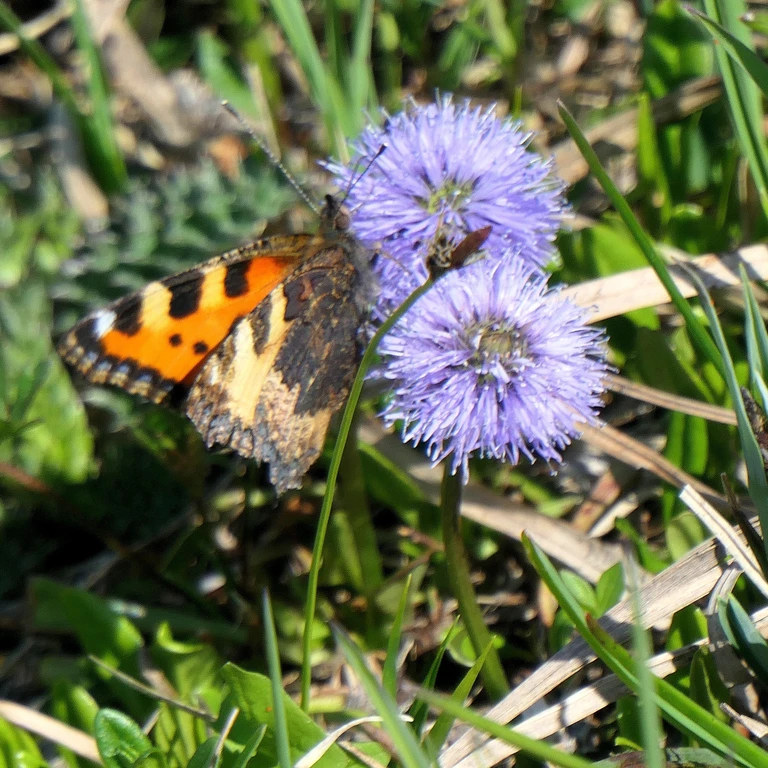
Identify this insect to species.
Aglais urticae
